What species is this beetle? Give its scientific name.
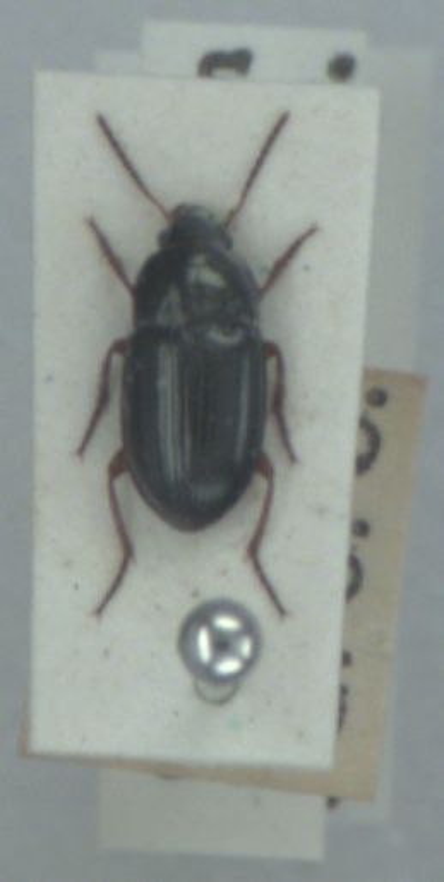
Amara lucida
